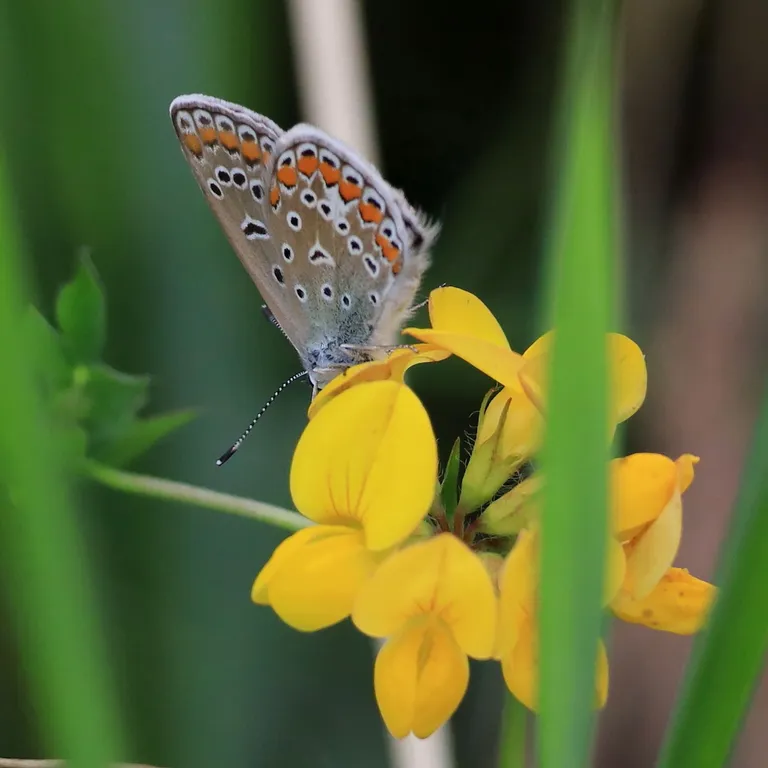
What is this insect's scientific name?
Polyommatus icarus
